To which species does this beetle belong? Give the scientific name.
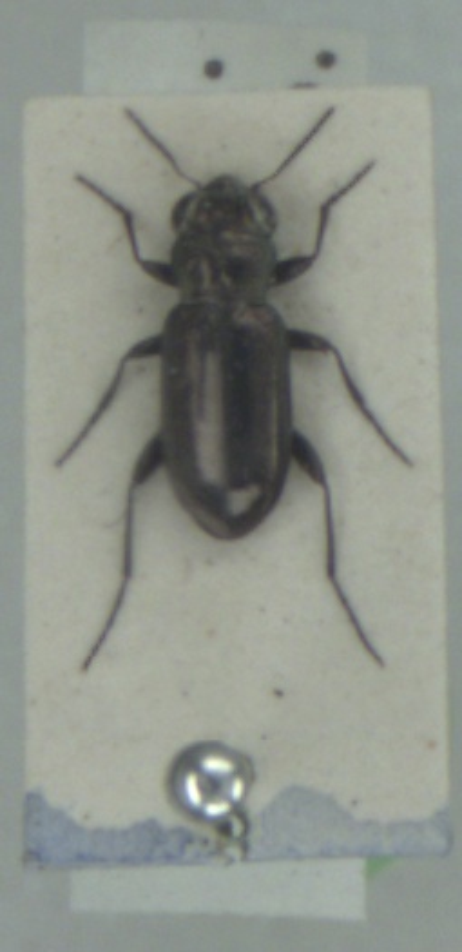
Notiophilus aquaticus
